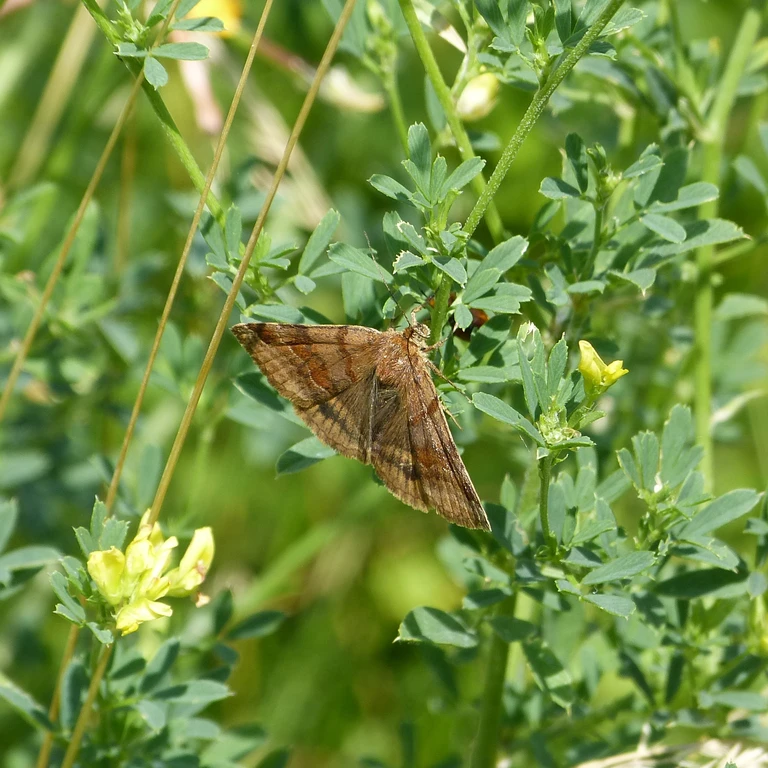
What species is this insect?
Euclidia glyphica
